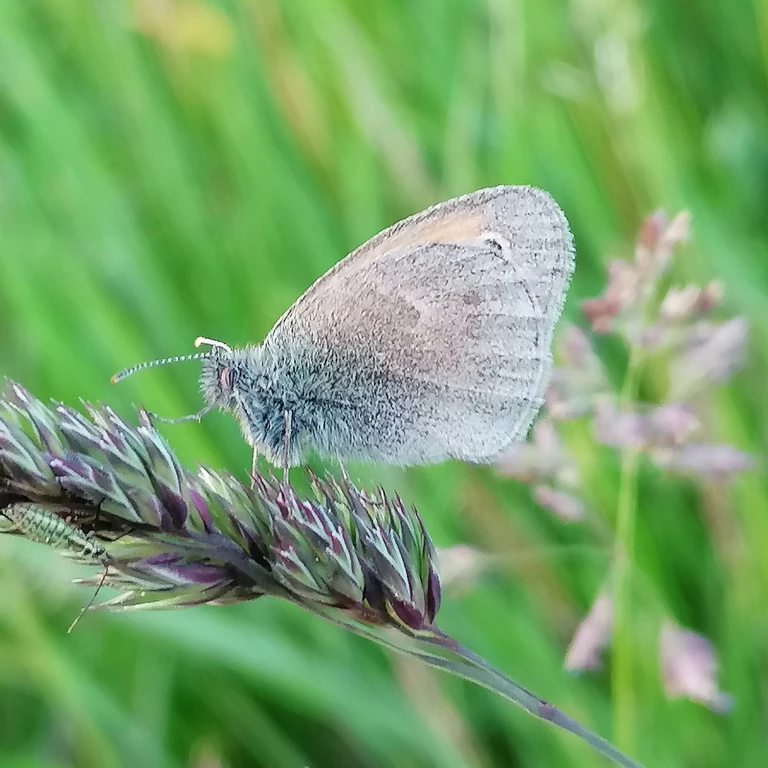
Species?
Coenonympha pamphilus
